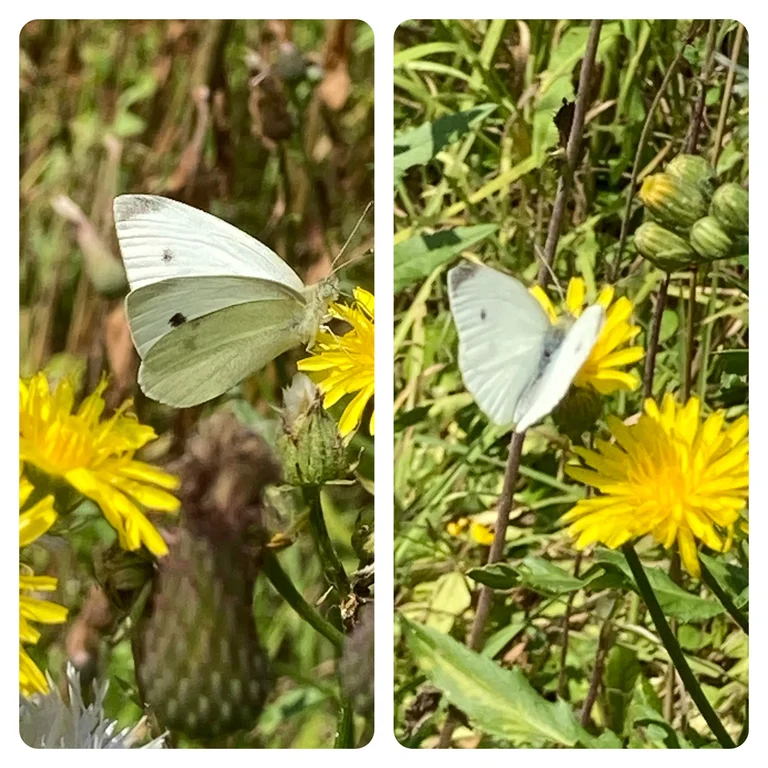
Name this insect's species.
Pieris rapae
